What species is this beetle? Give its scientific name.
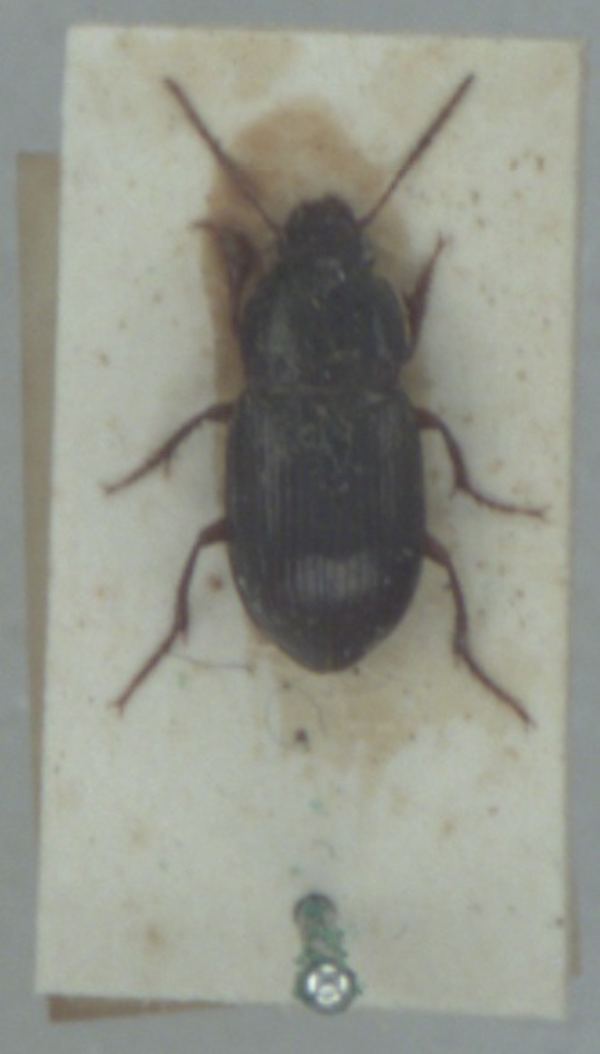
Amara apricaria
